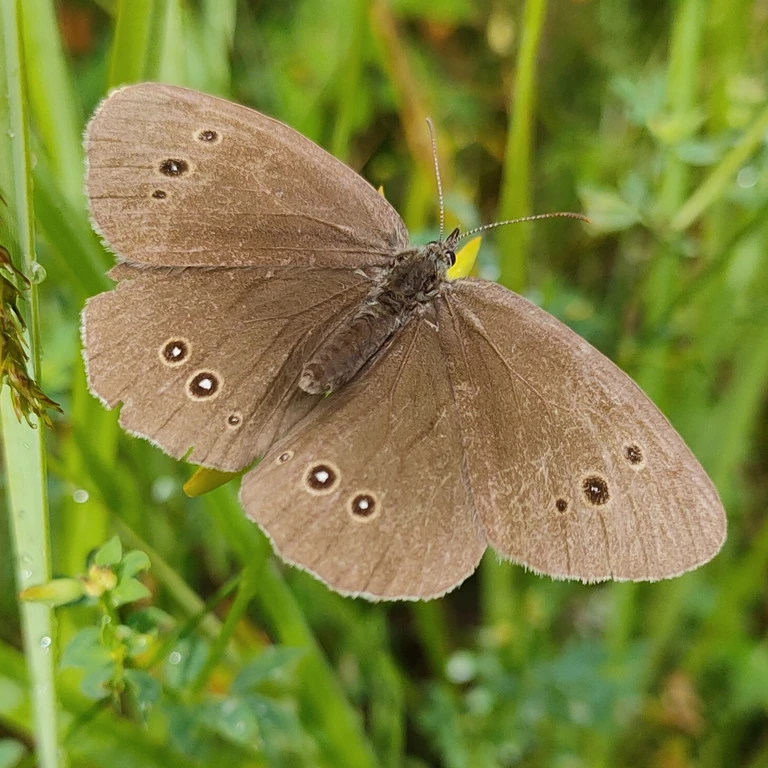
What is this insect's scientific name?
Aphantopus hyperantus
